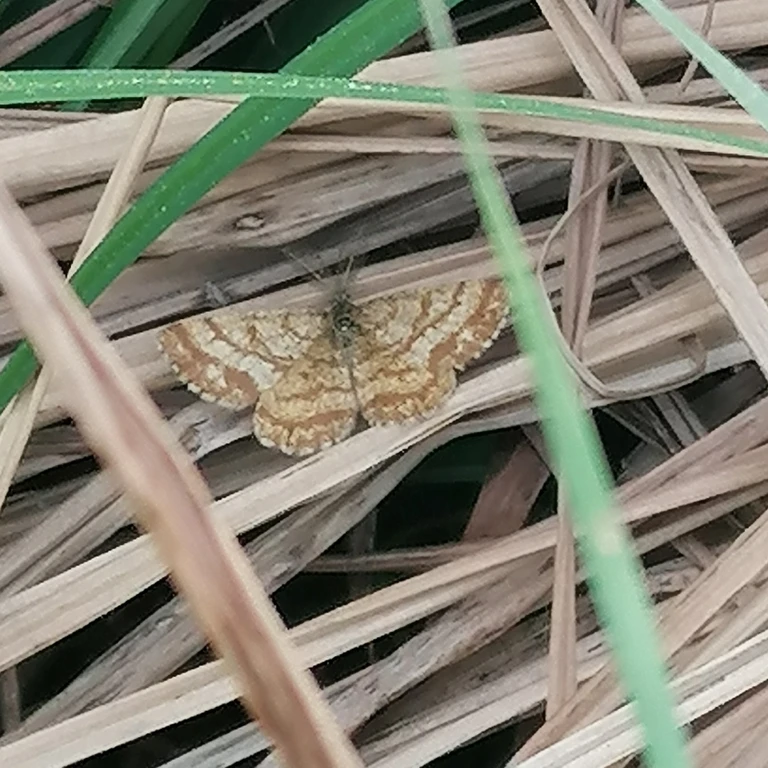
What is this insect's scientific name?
Ematurga atomaria
